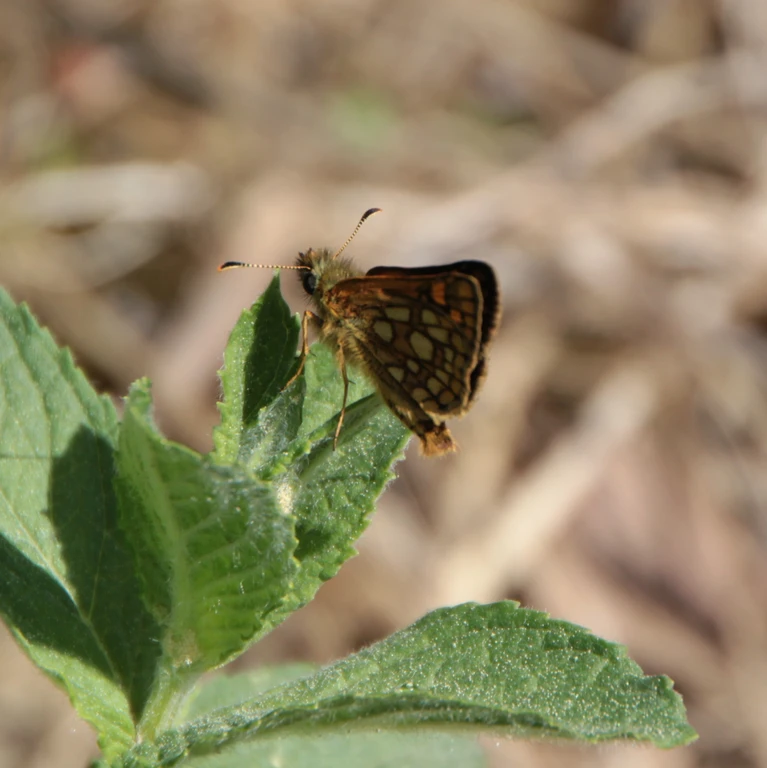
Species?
Carterocephalus palaemon
